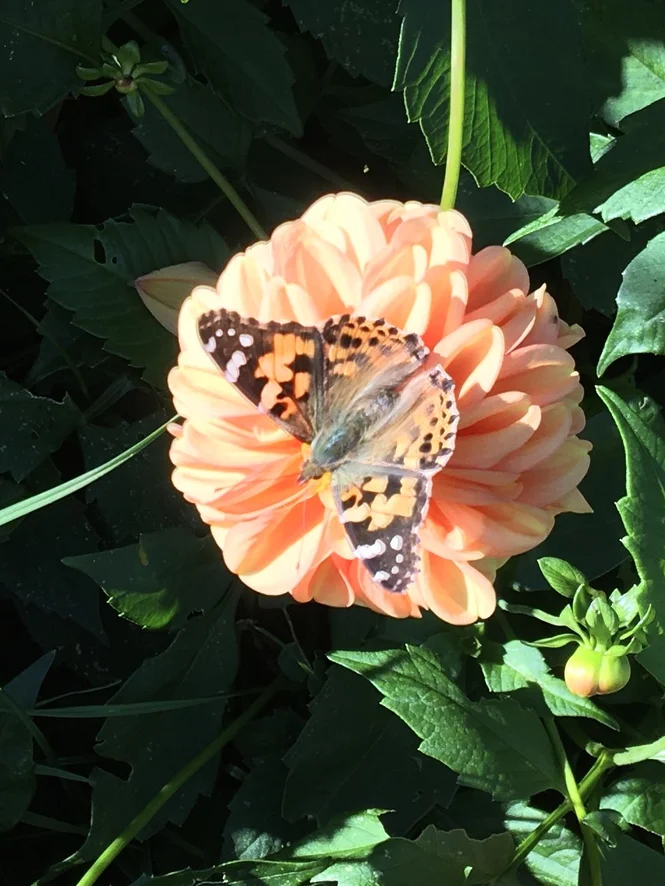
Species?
Vanessa cardui
